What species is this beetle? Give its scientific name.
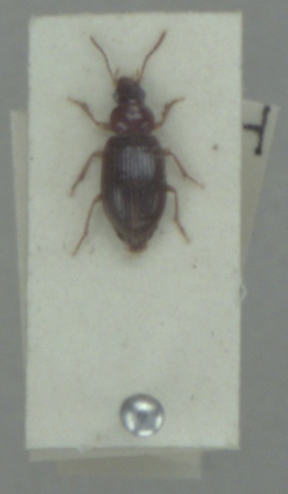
Bradycellus harpalinus
